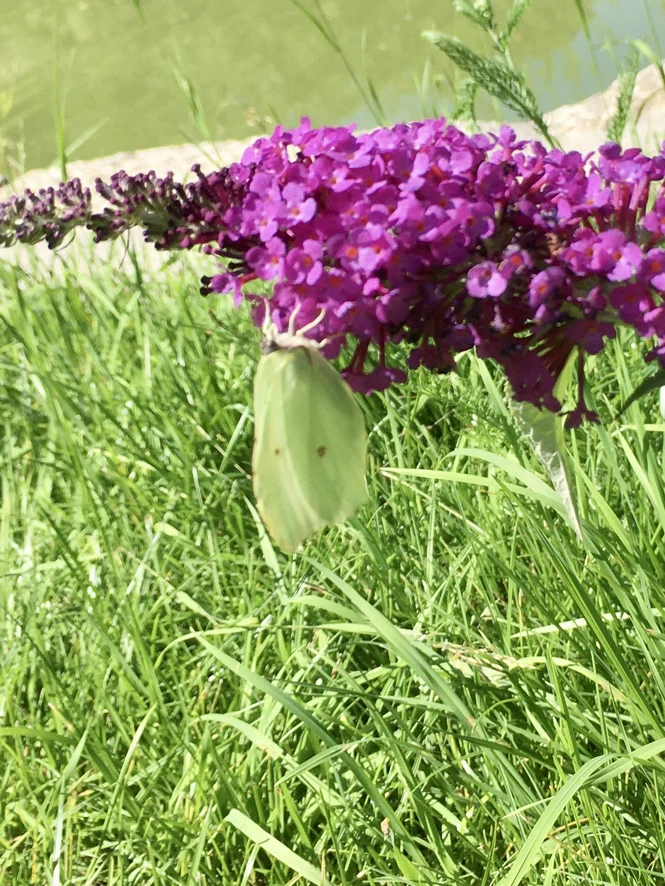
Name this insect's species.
Gonepteryx rhamni
